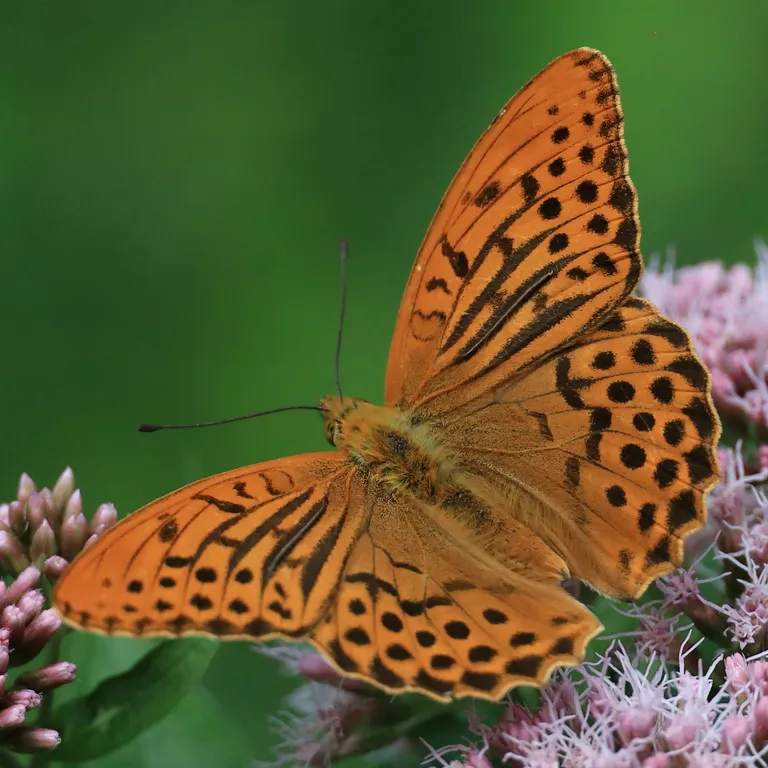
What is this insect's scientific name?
Argynnis paphia
